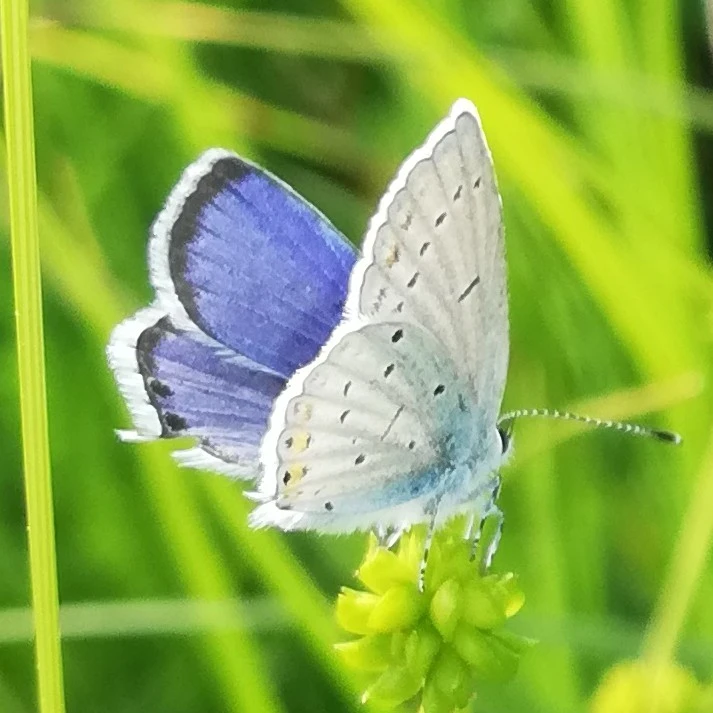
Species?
Cupido argiades (also Elkalyce argiades)
